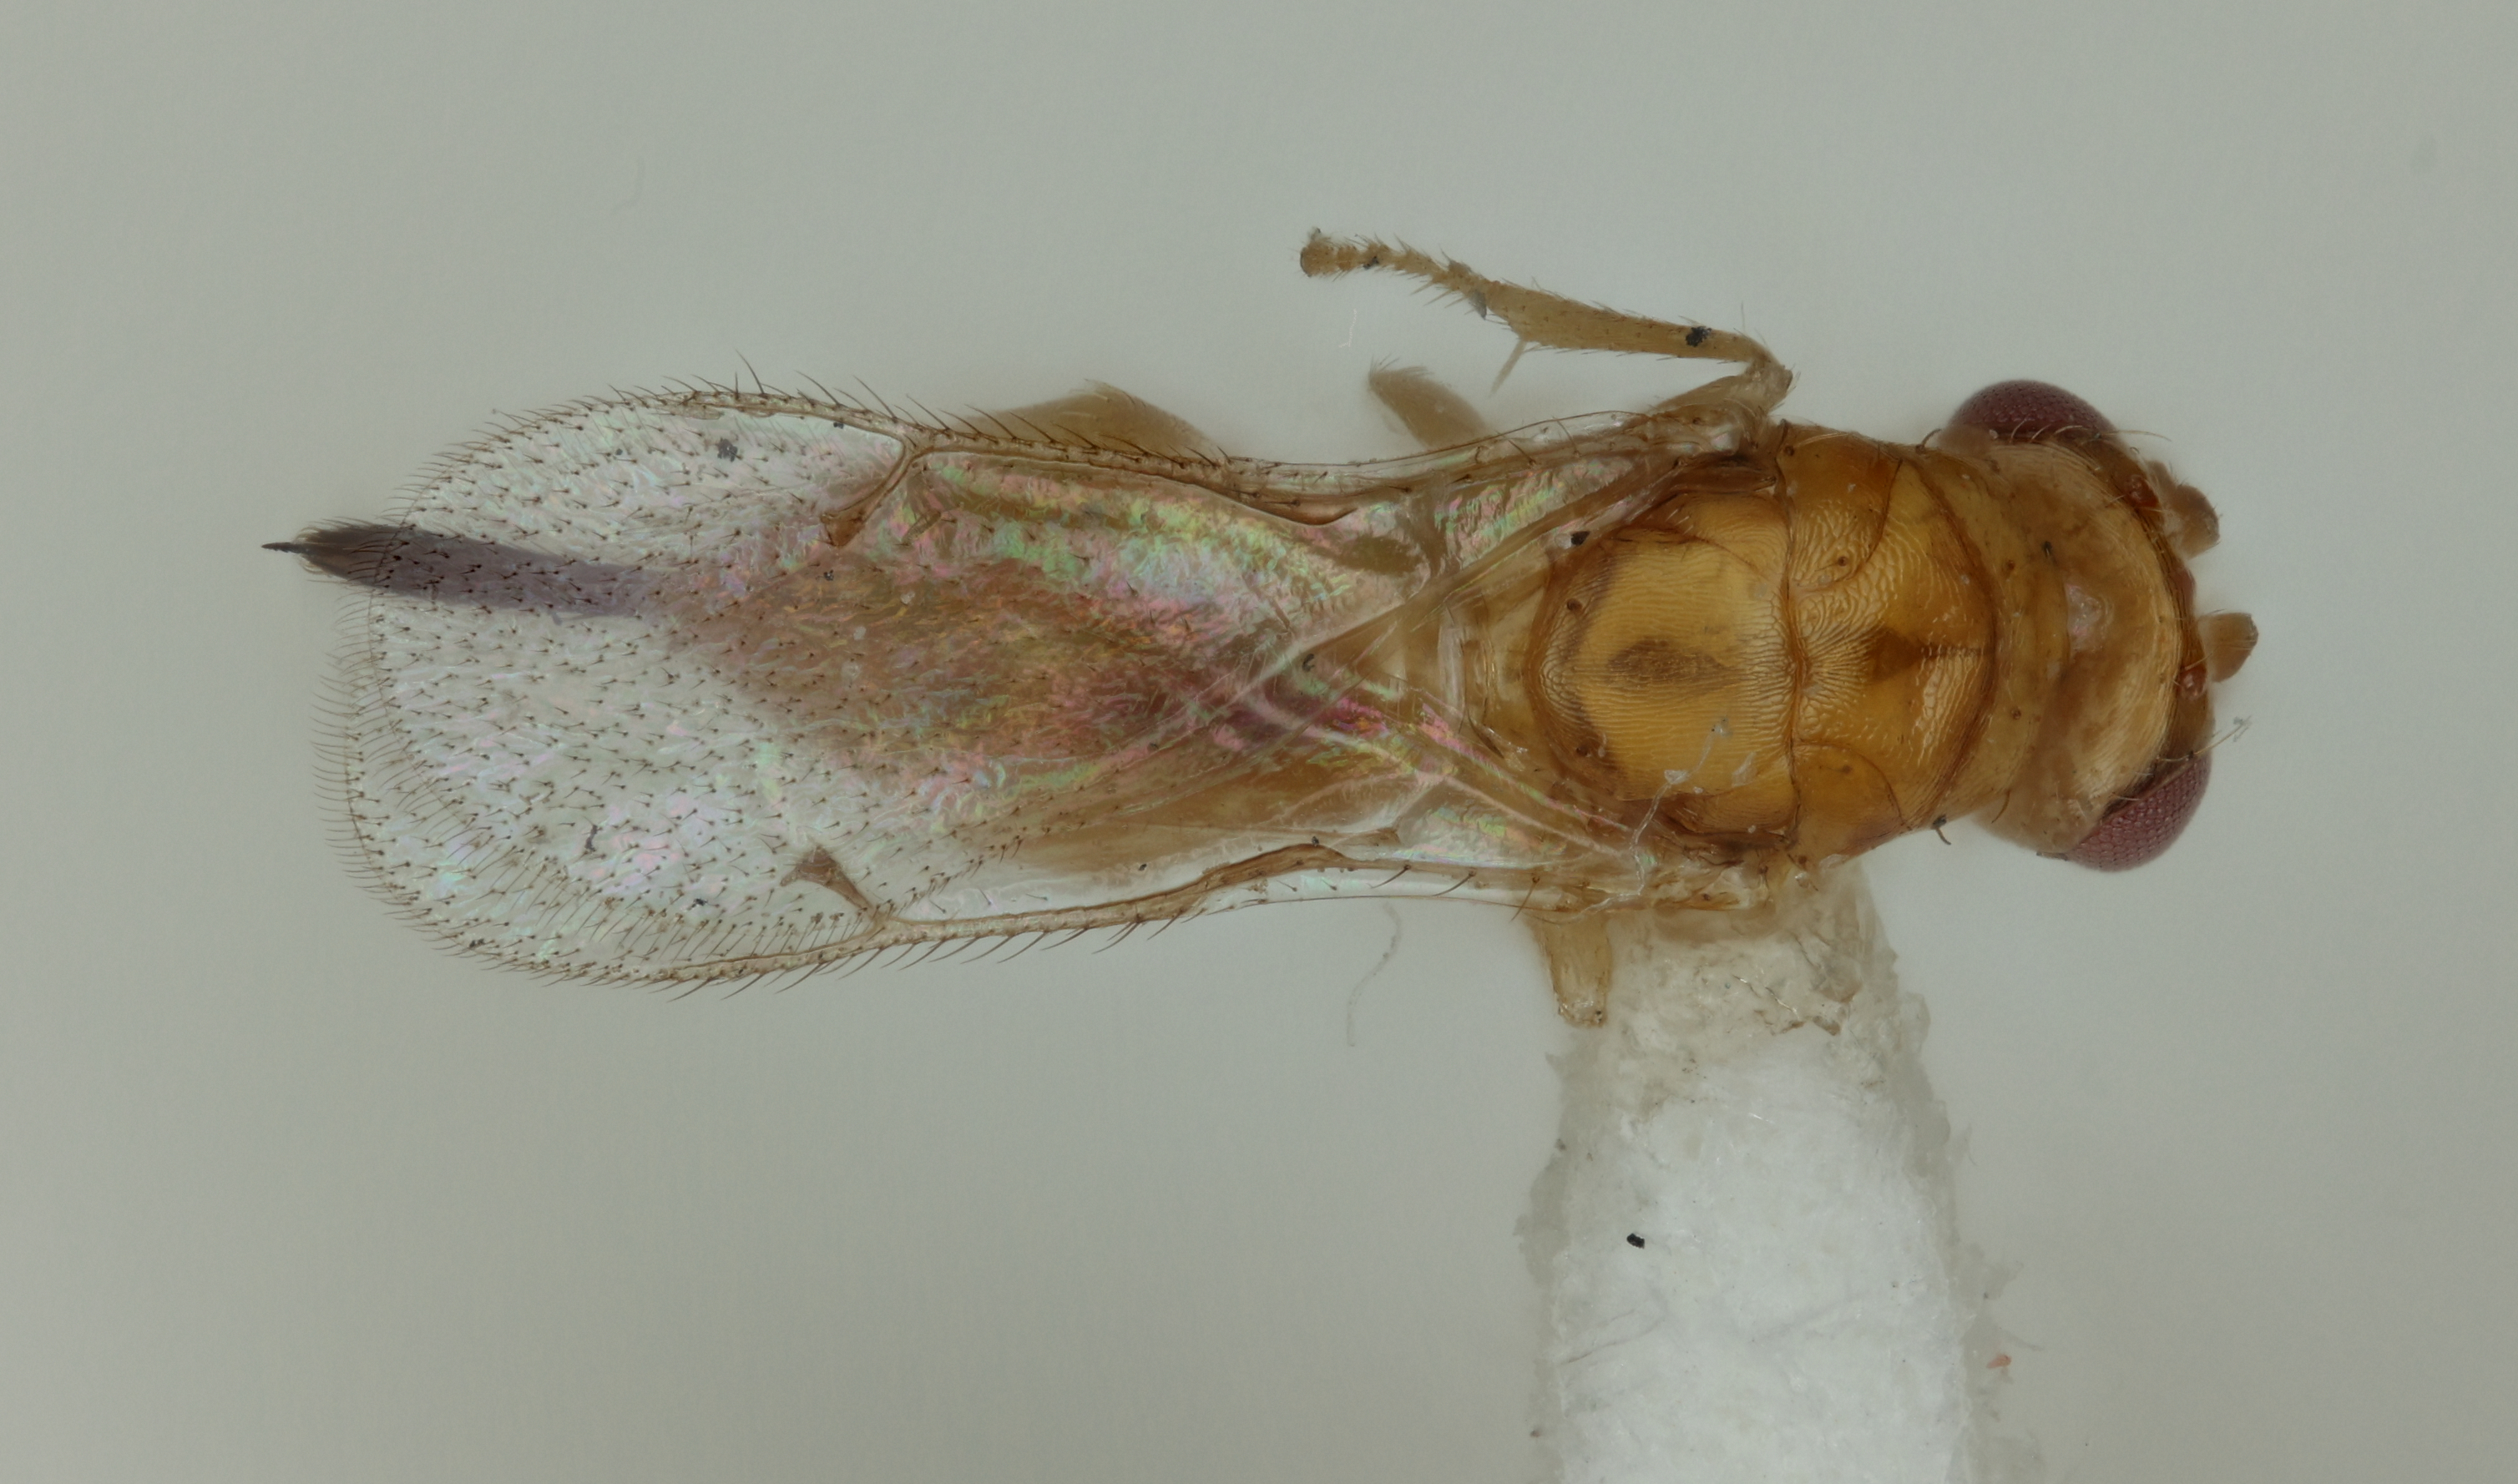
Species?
Heterandrium rasplusi
